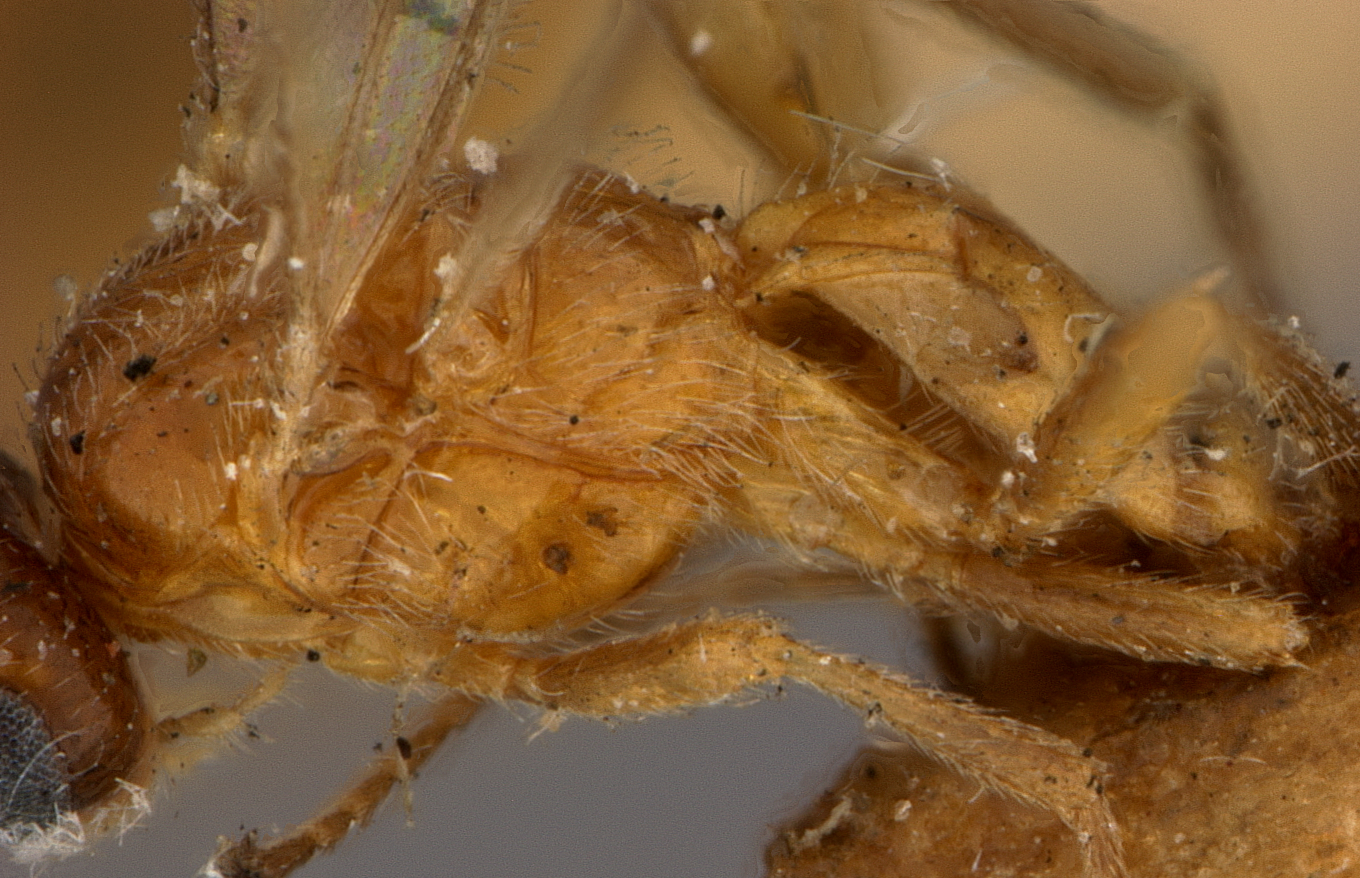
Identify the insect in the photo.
Bracon junceicola
